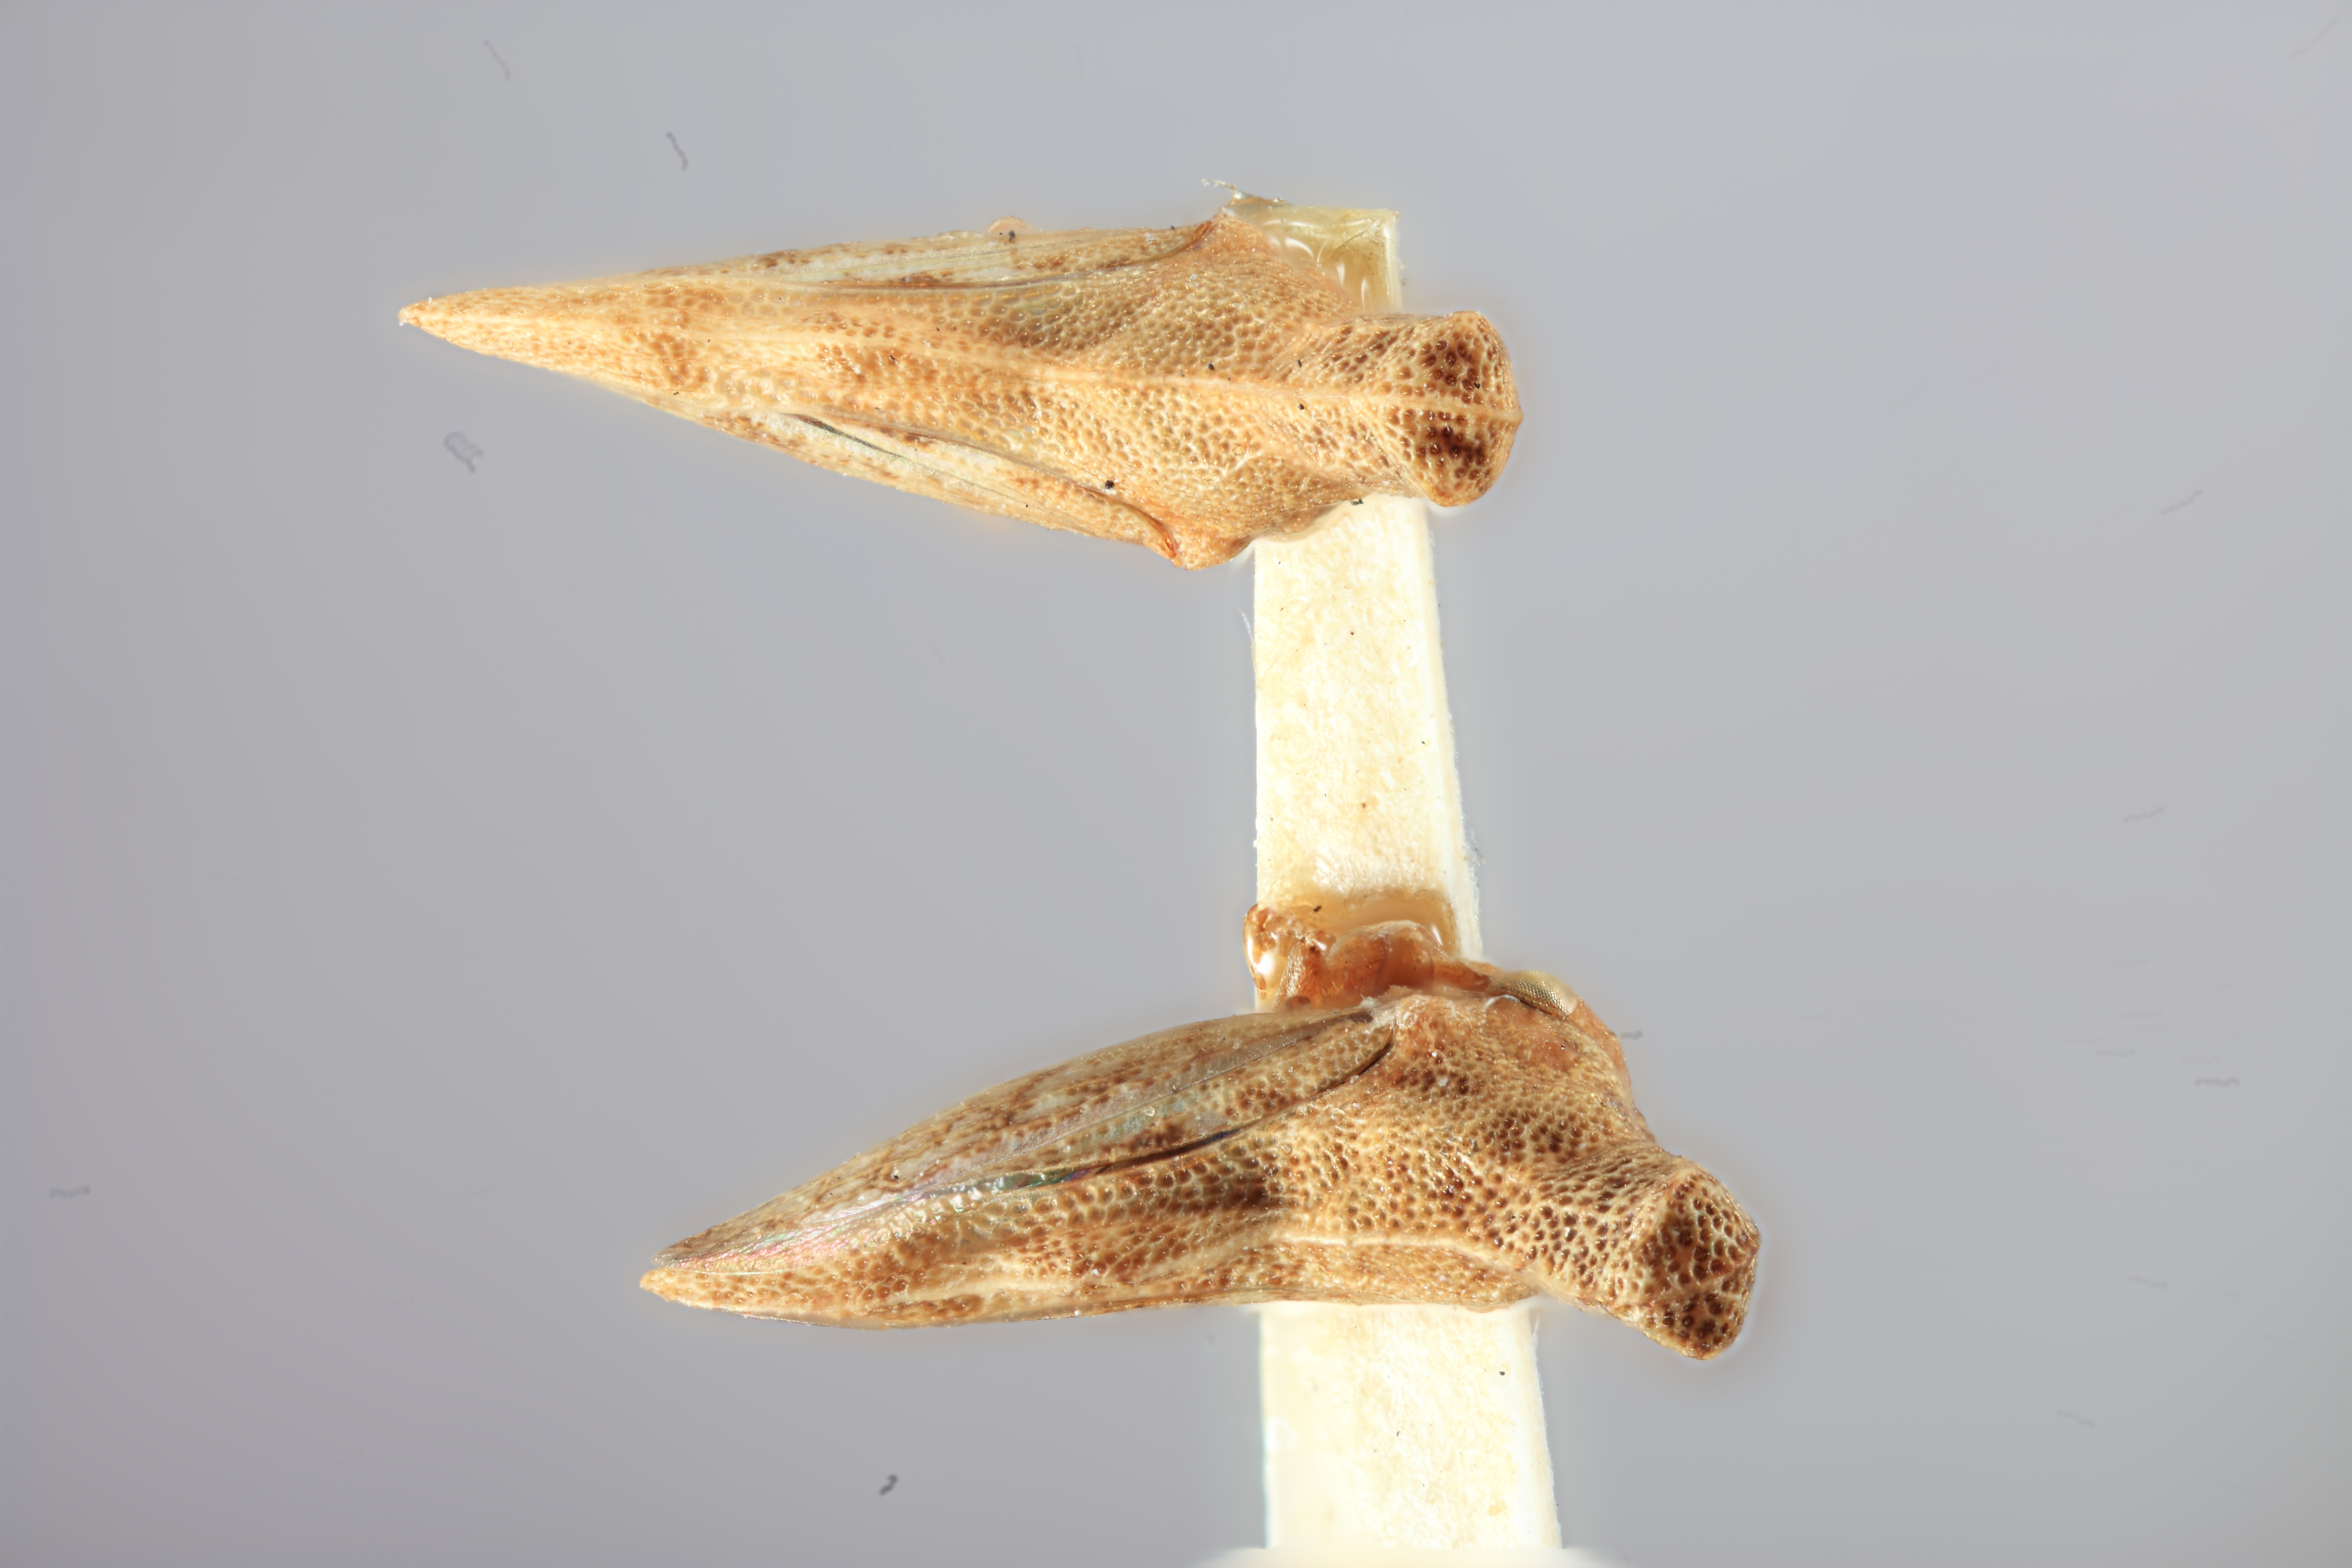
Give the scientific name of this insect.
Hypsoprora nogolata
